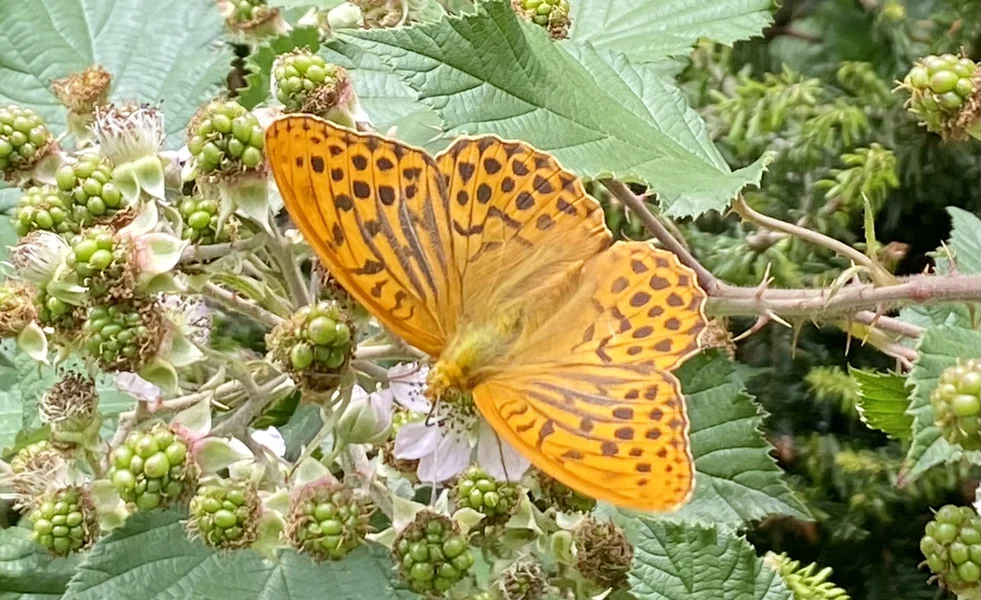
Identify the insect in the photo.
Argynnis paphia
